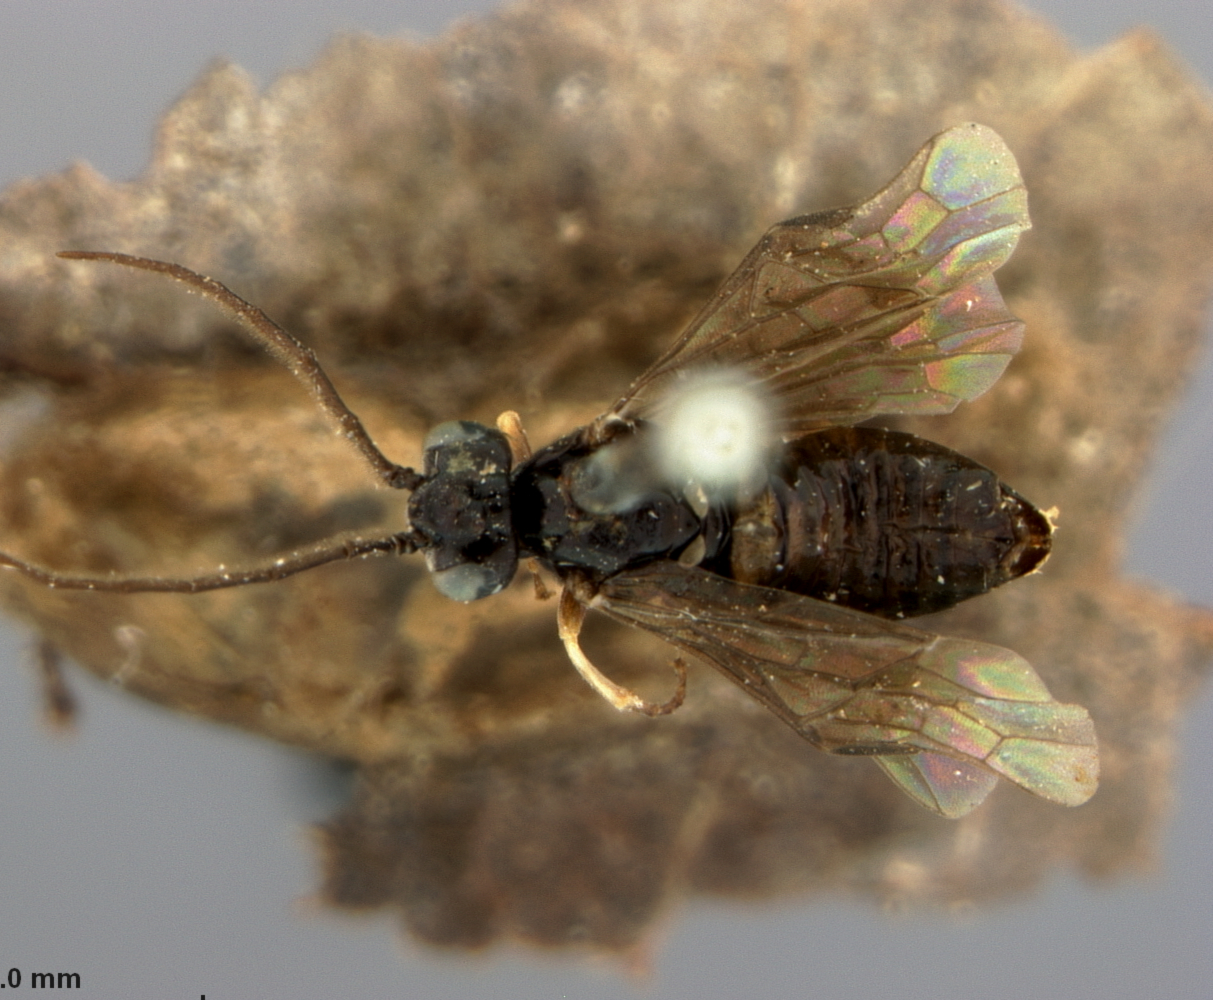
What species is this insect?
Priophorus irregularis
